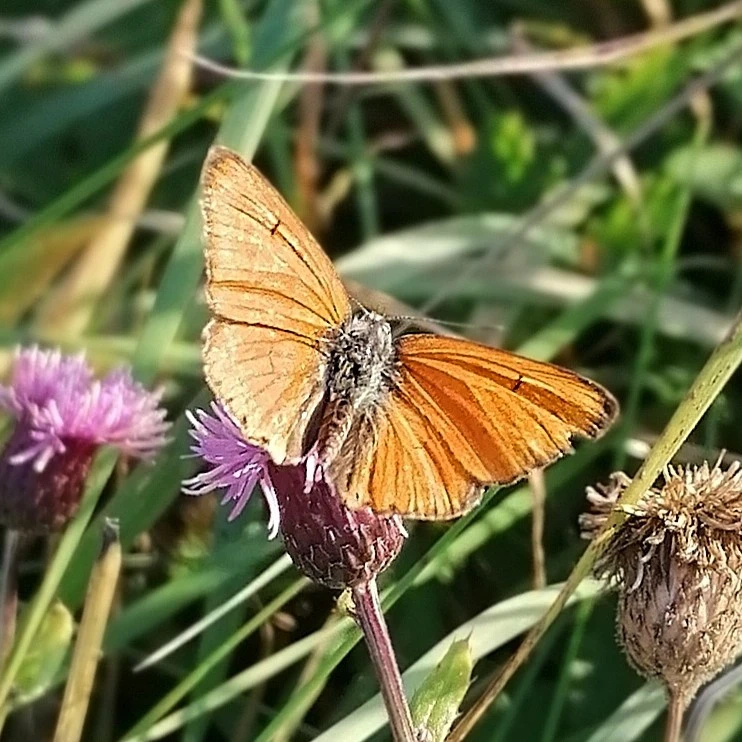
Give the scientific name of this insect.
Lycaena dispar
